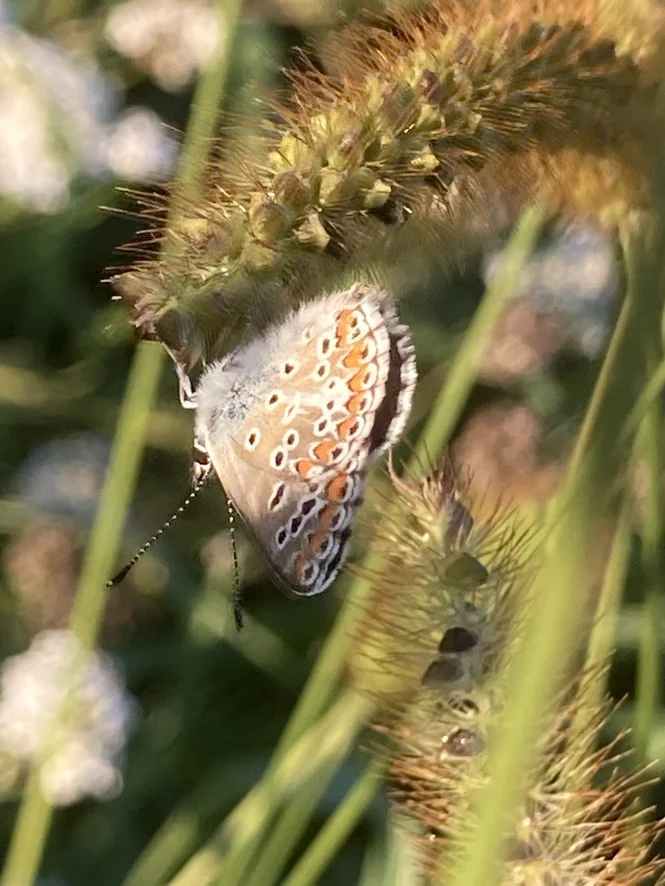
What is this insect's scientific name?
Aricia agestis/artaxerxes
